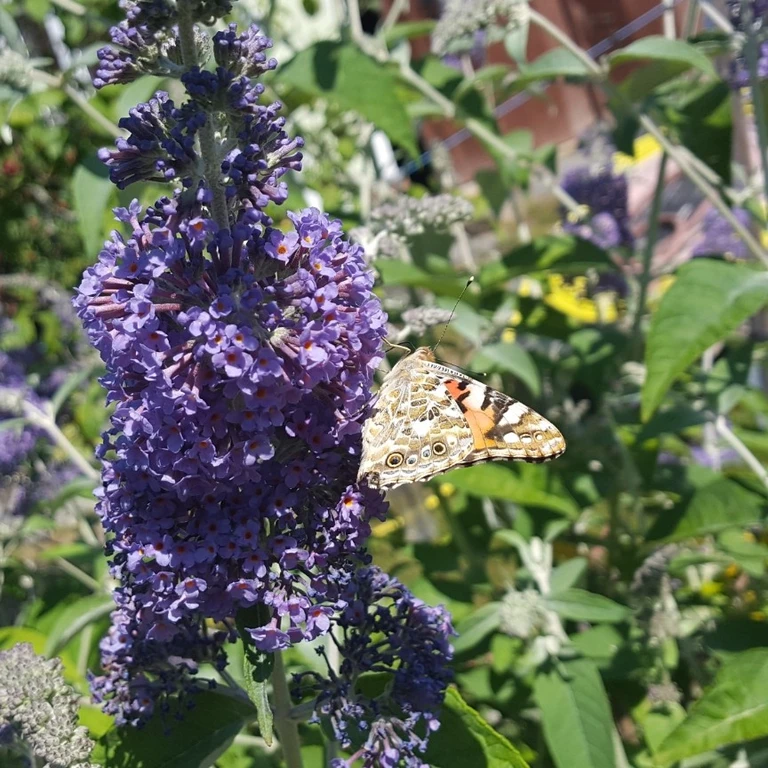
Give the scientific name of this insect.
Vanessa cardui
